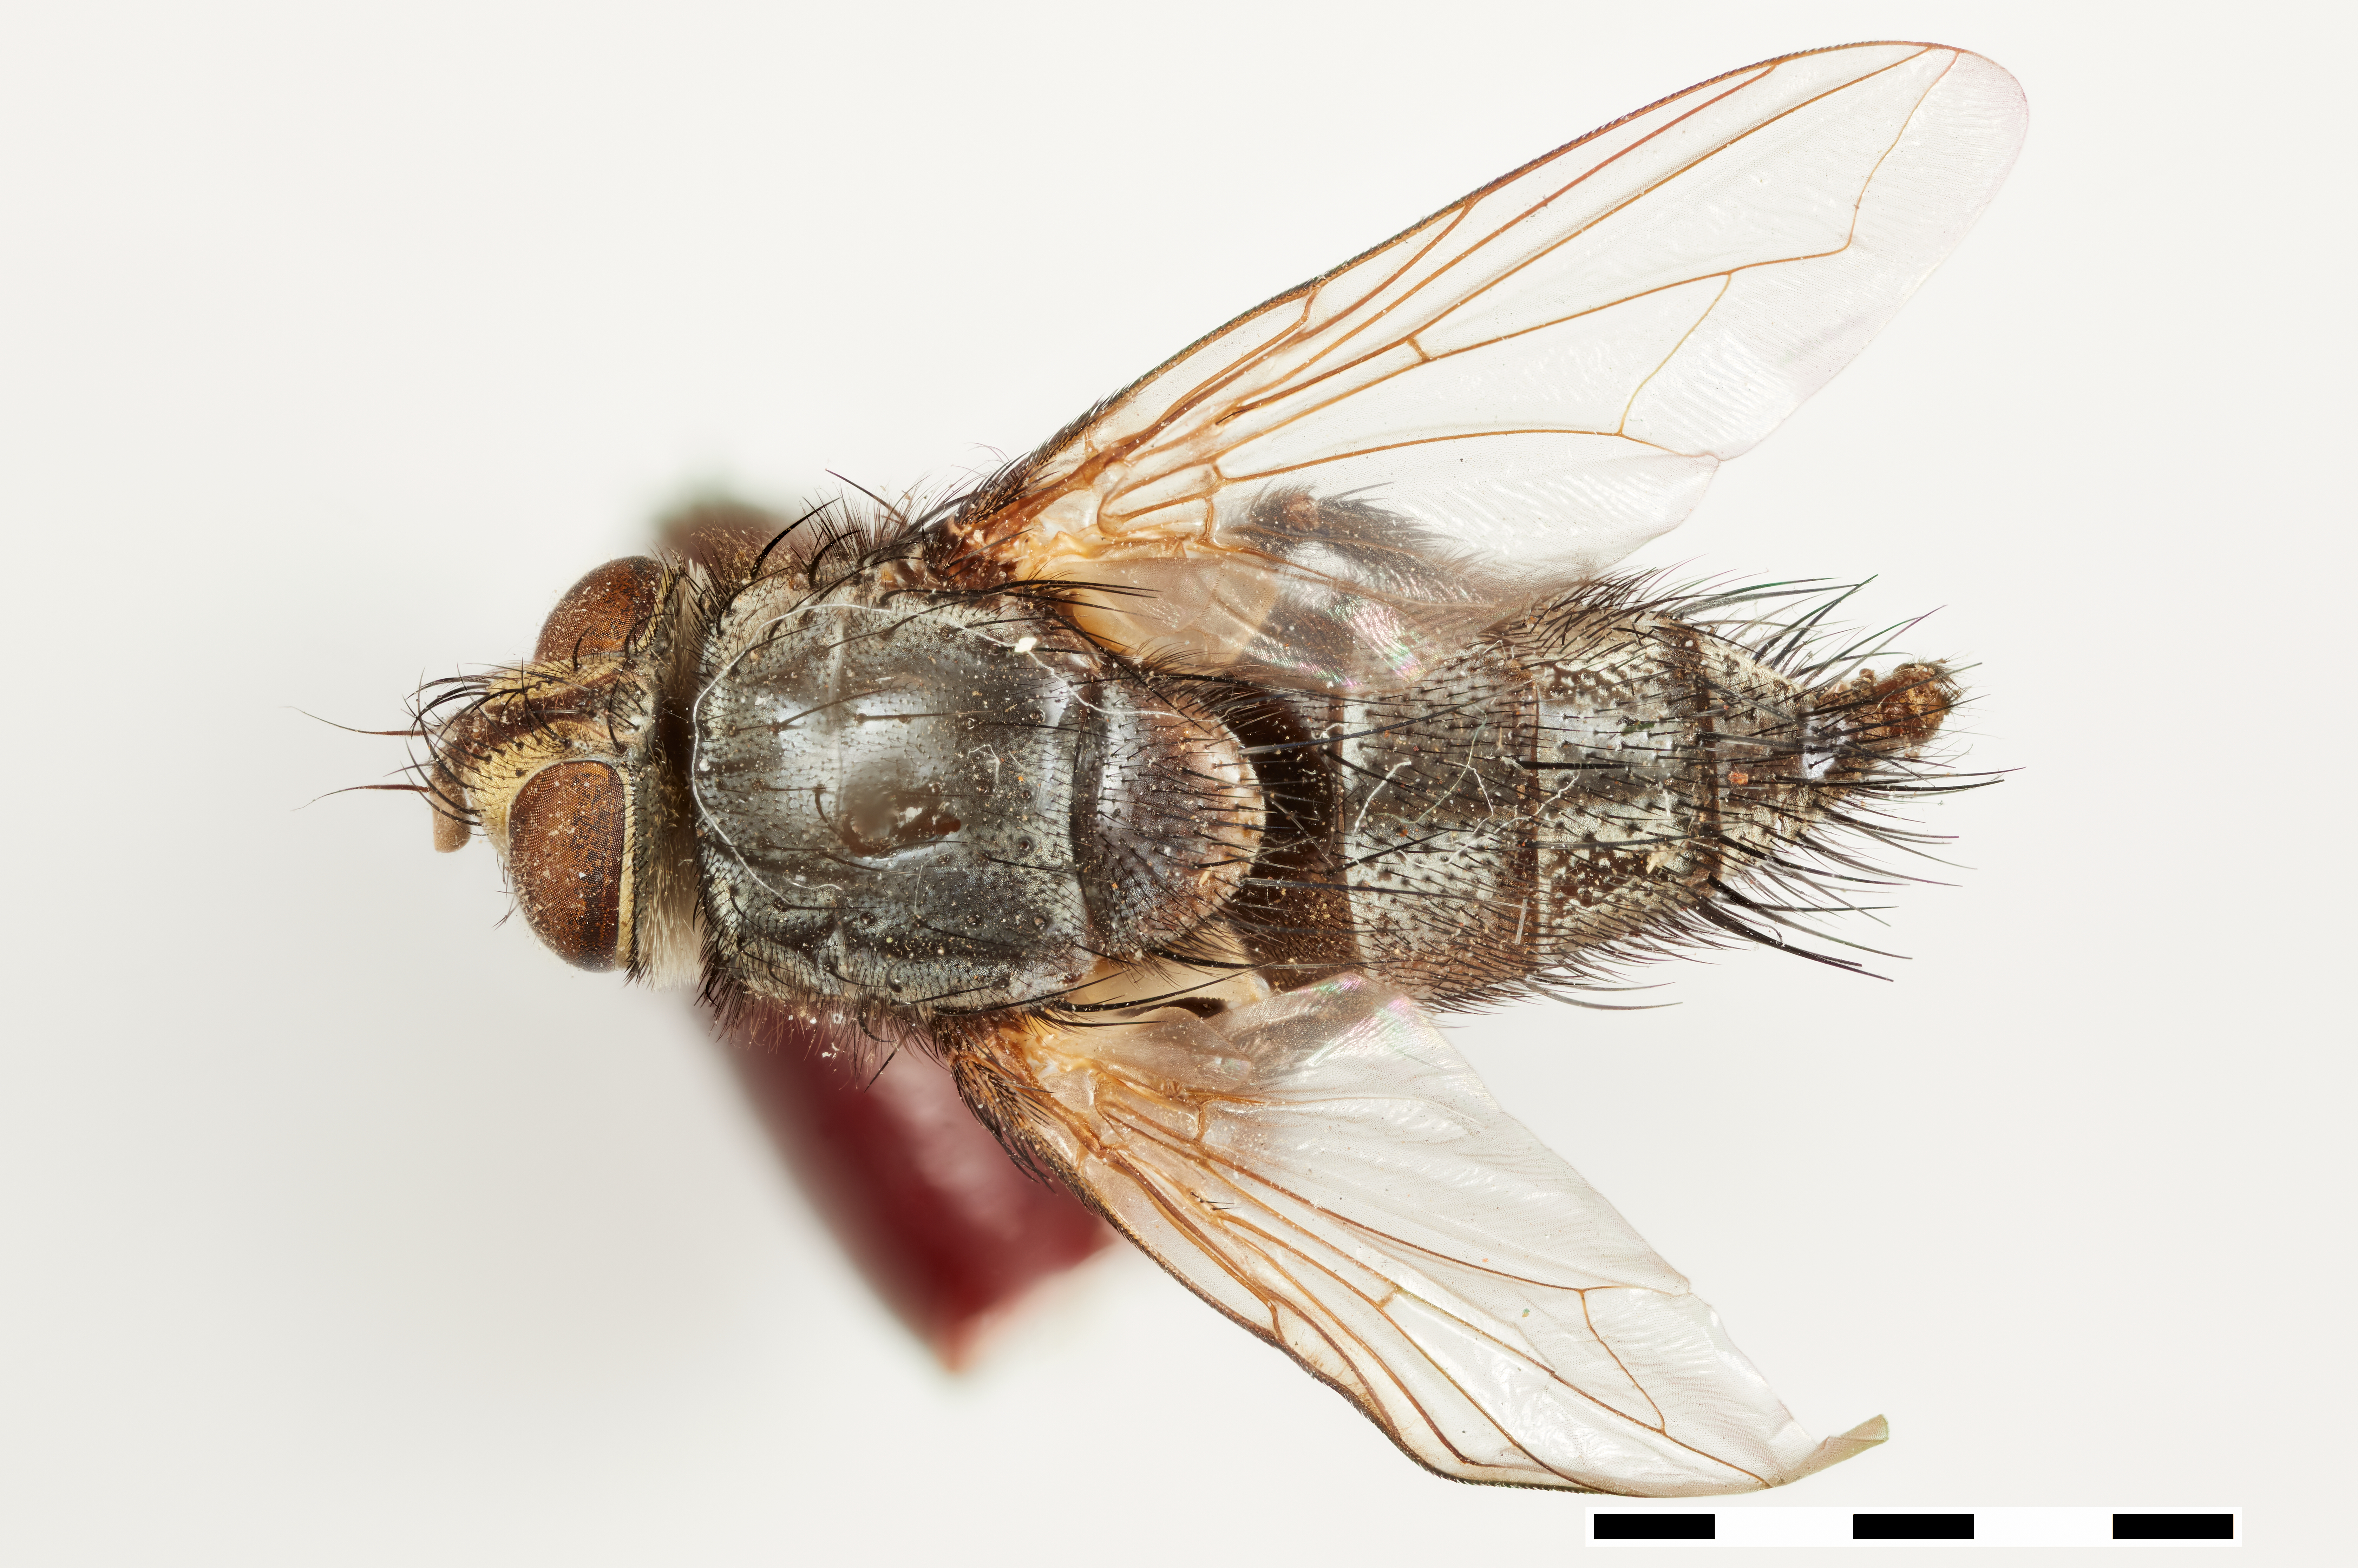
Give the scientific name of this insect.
Zenillia valens
